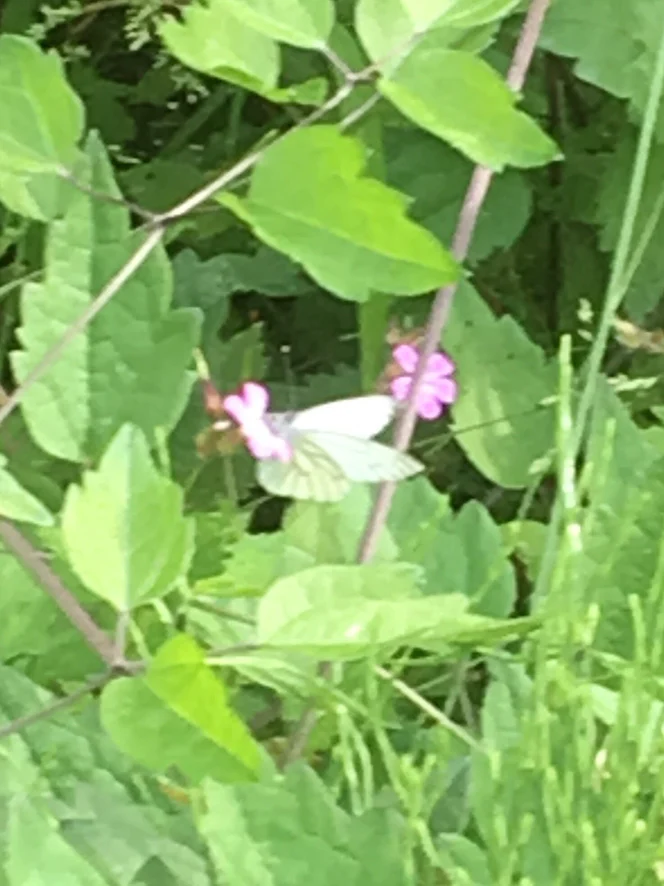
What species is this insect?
Pieris napi
